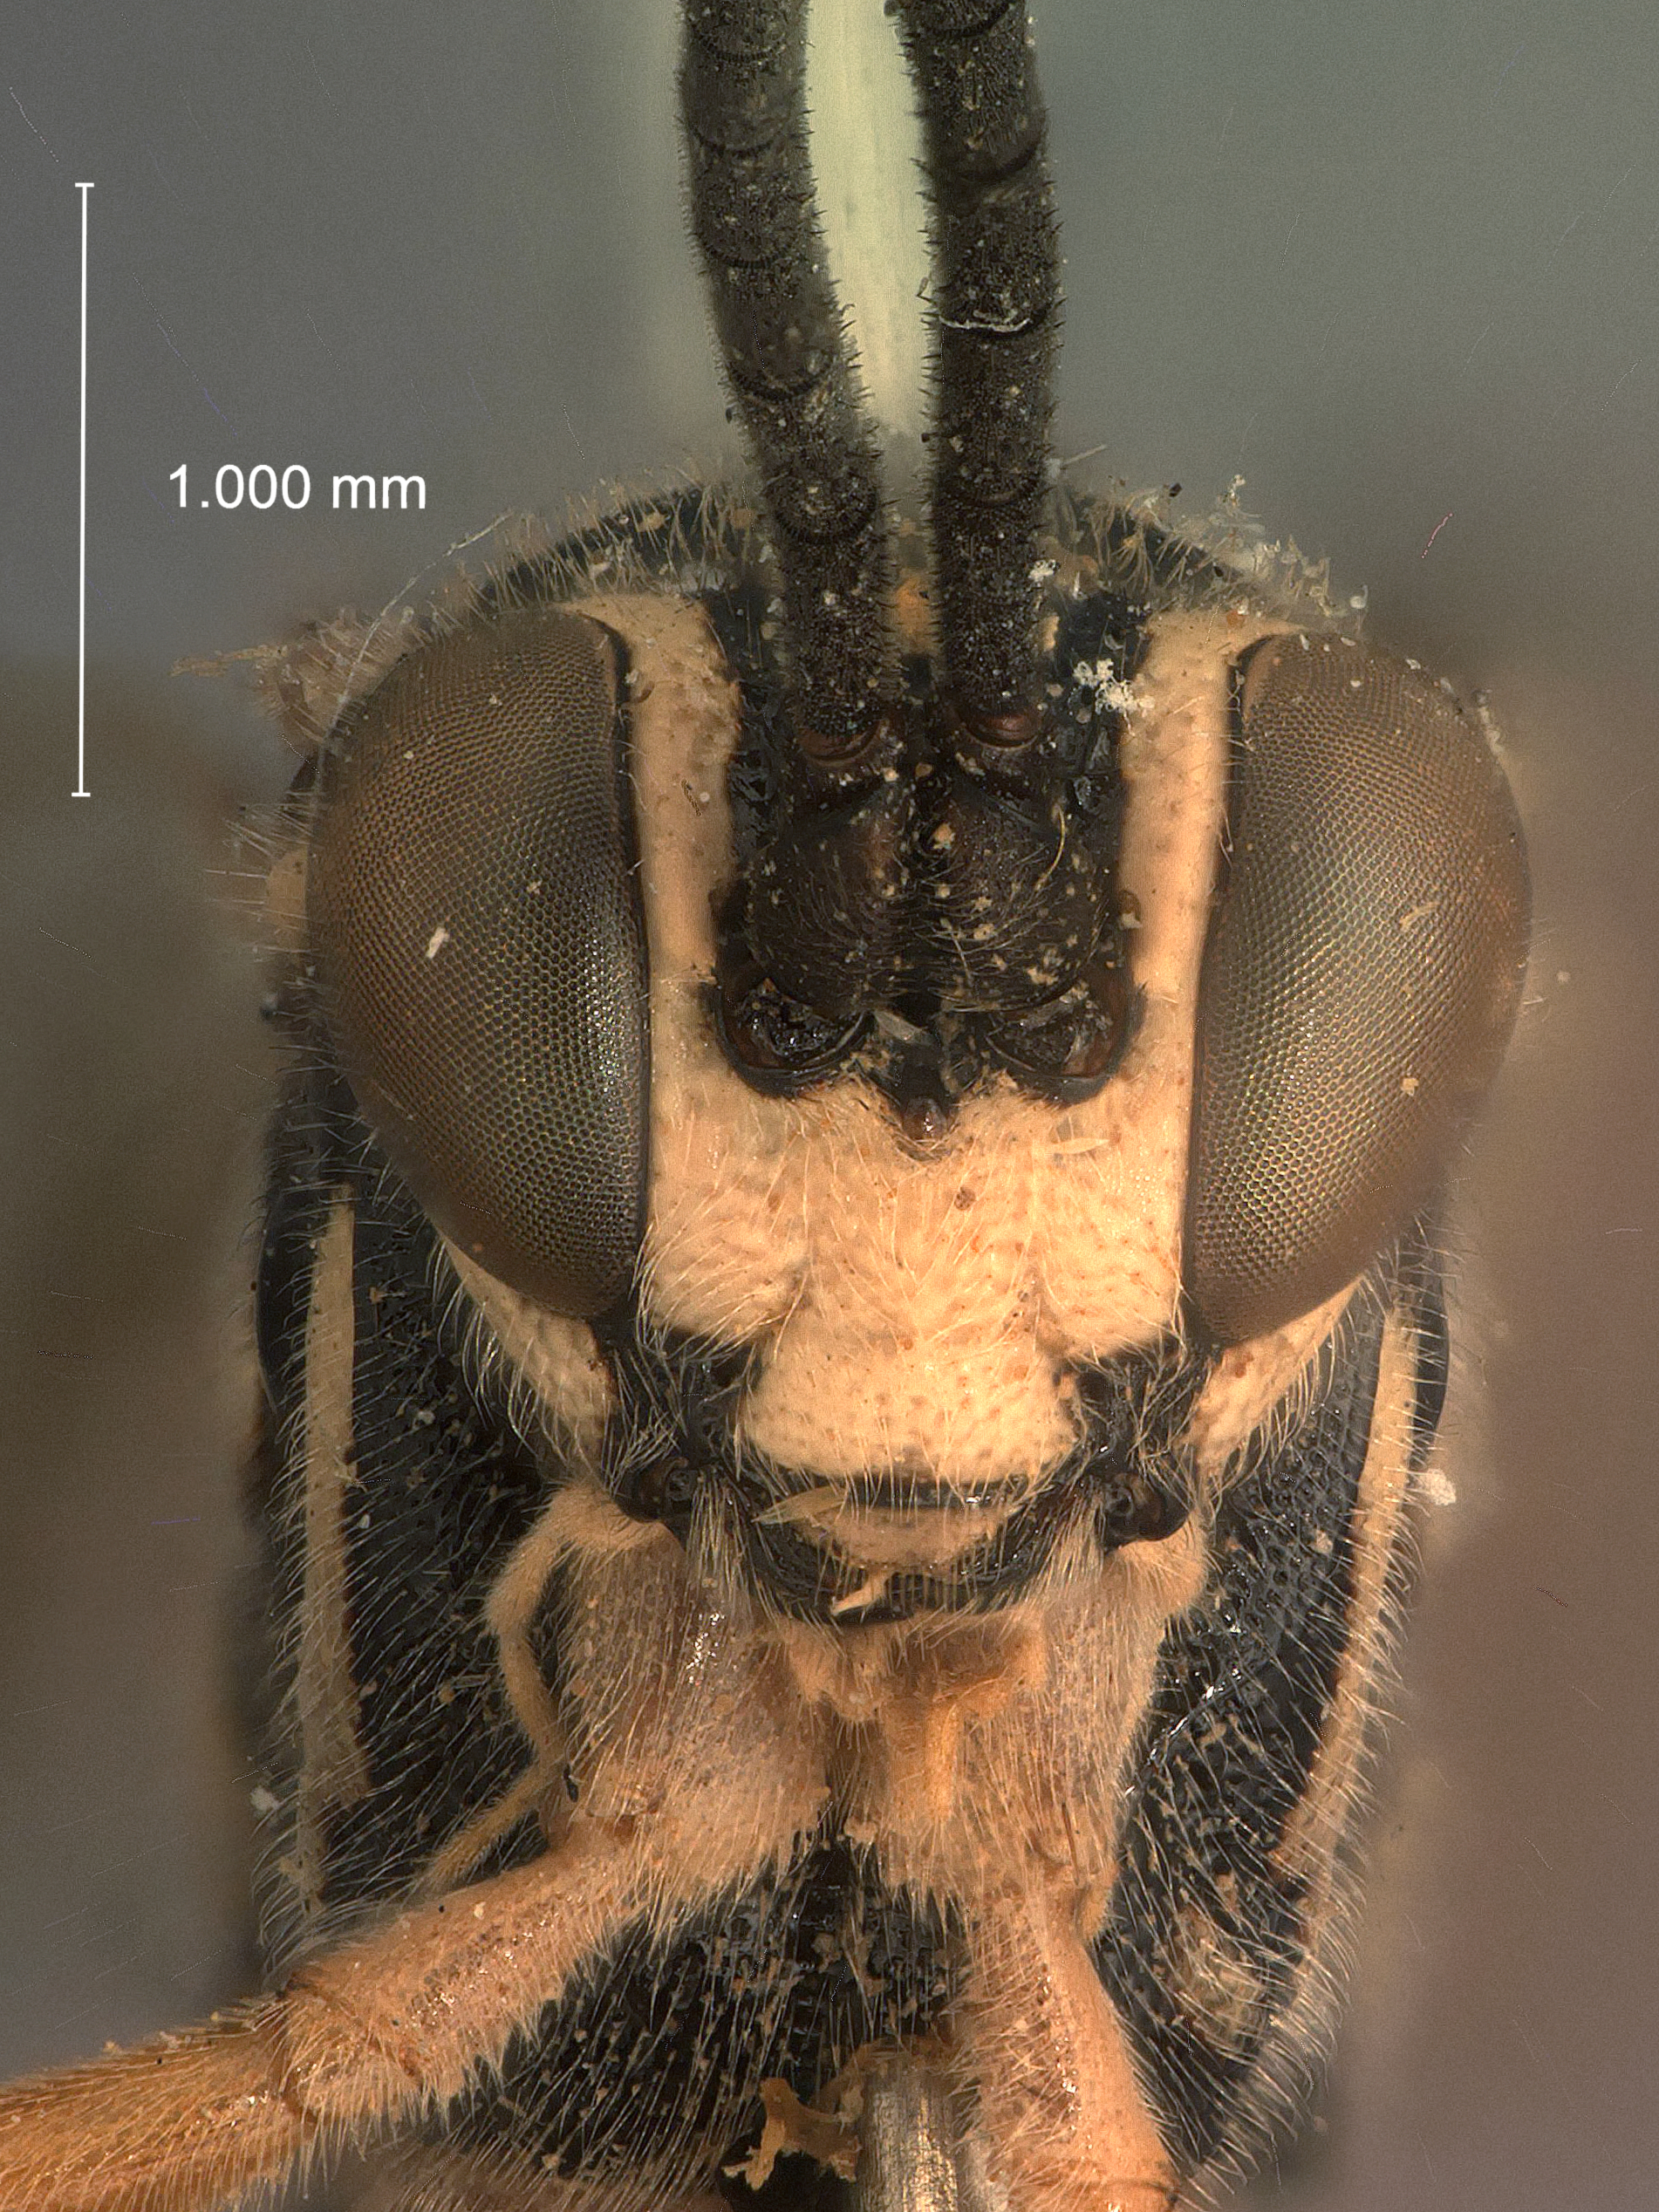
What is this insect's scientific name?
Crypturus albomaculatus
